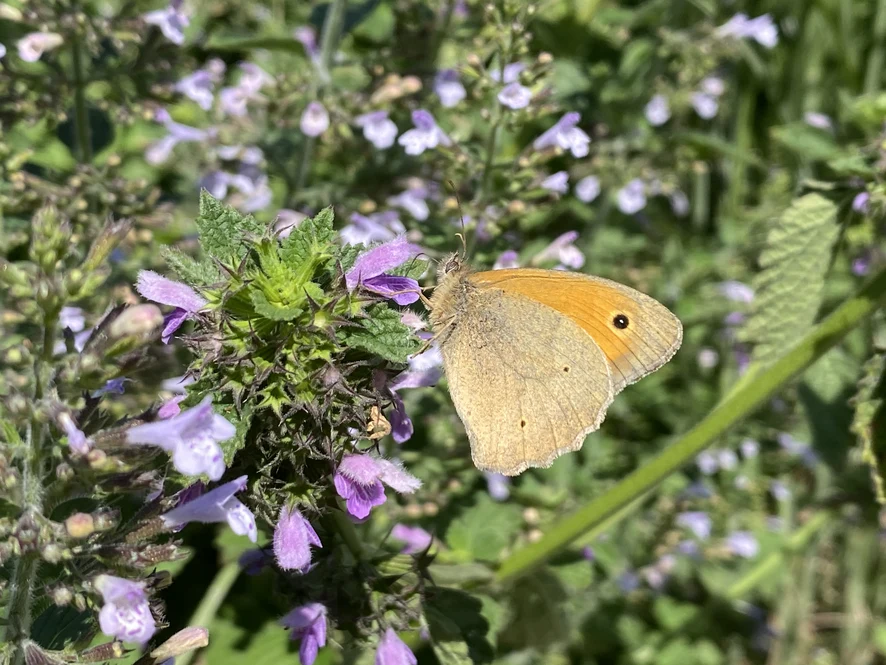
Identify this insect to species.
Maniola jurtina
